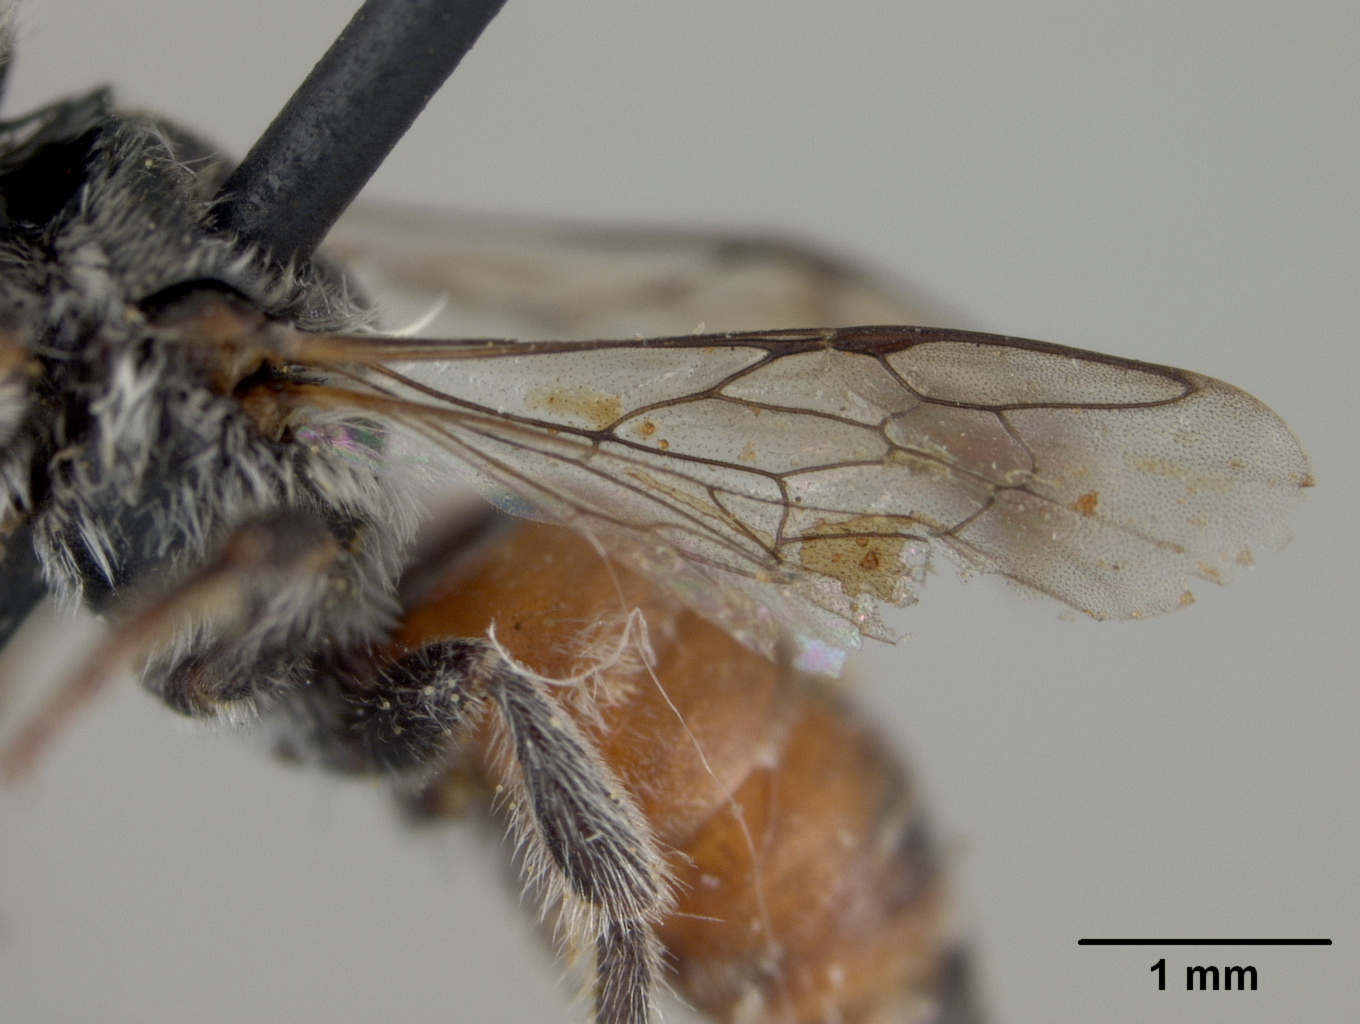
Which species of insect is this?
Proteriades torchioi
